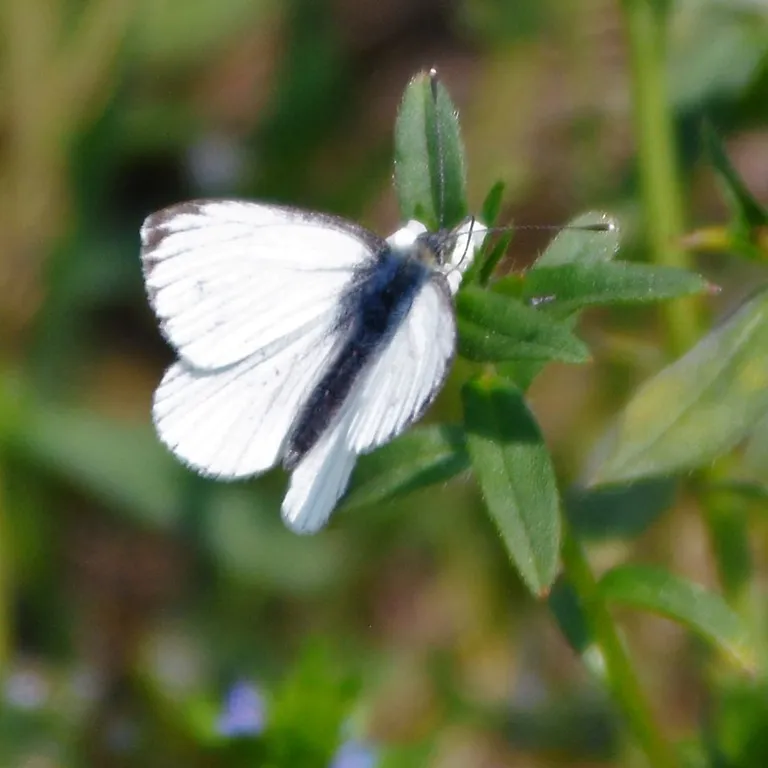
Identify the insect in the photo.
Pieris napi
